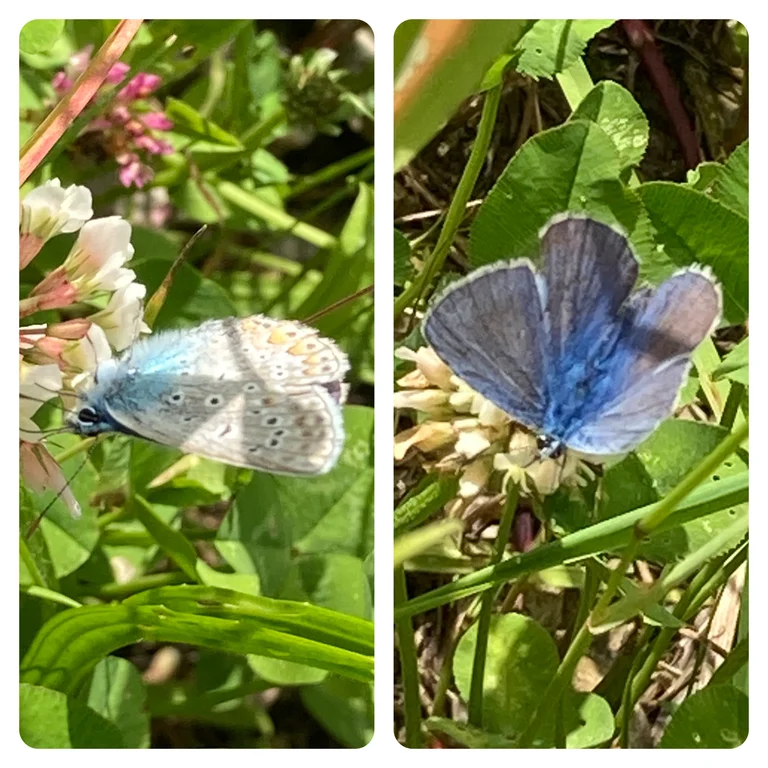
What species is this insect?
Polyommatus icarus
